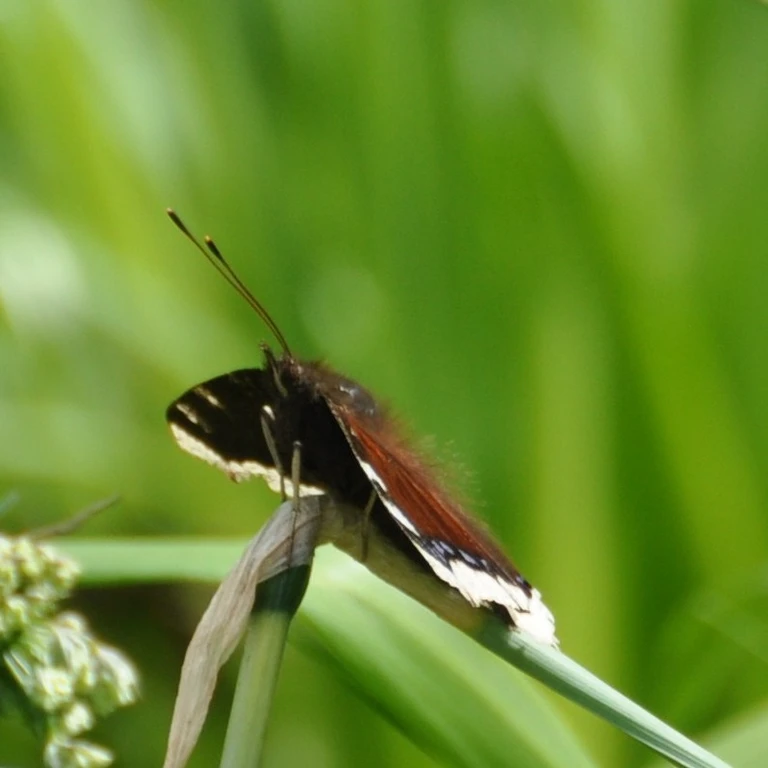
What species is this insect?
Nymphalis antiopa
